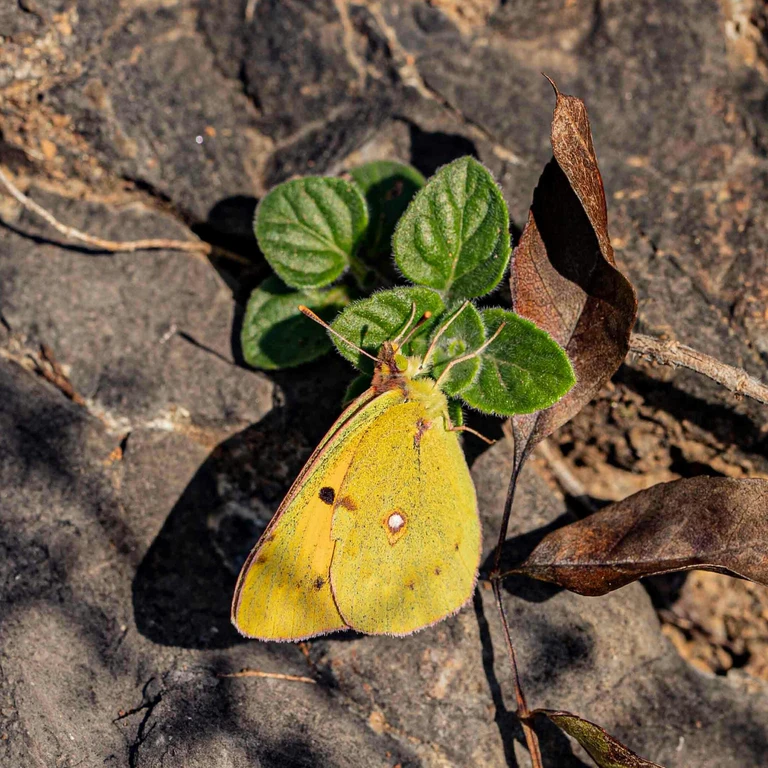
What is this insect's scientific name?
Colias croceus
